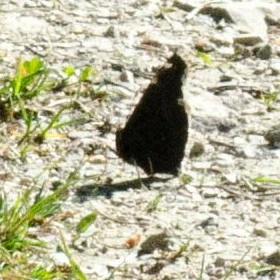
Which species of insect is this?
Nymphalis antiopa
